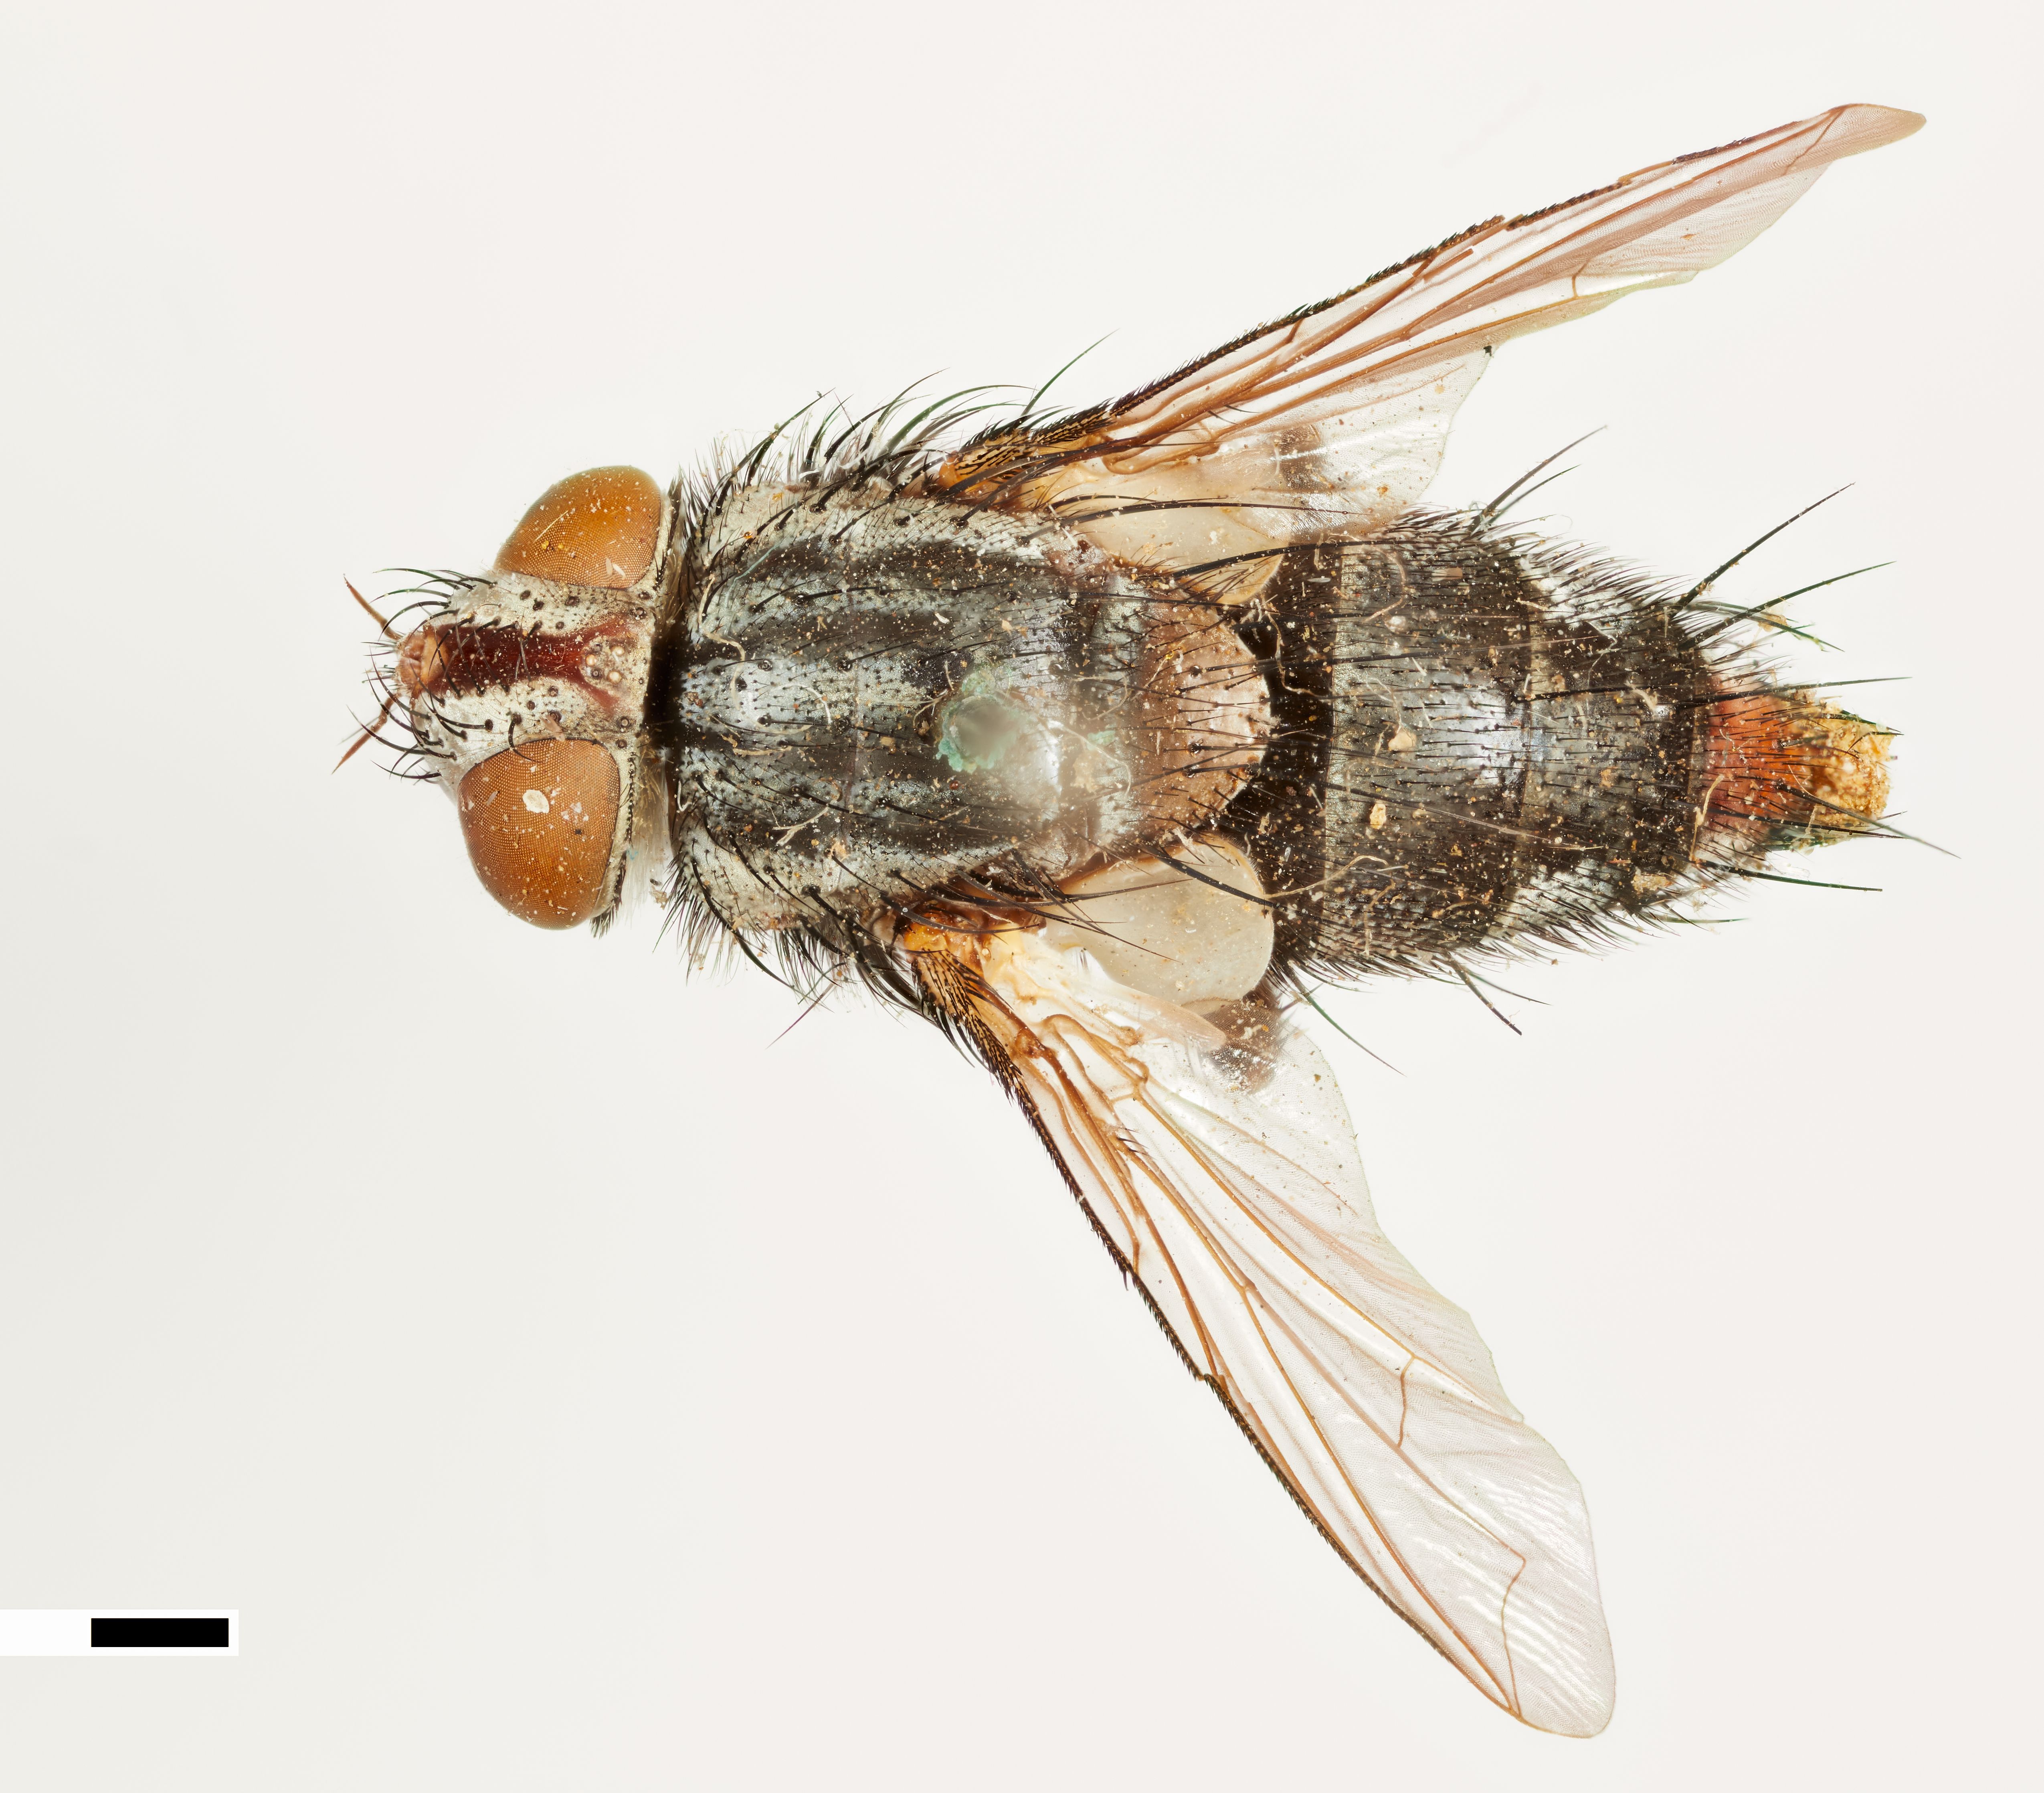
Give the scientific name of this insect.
Gaediopsis facialis
